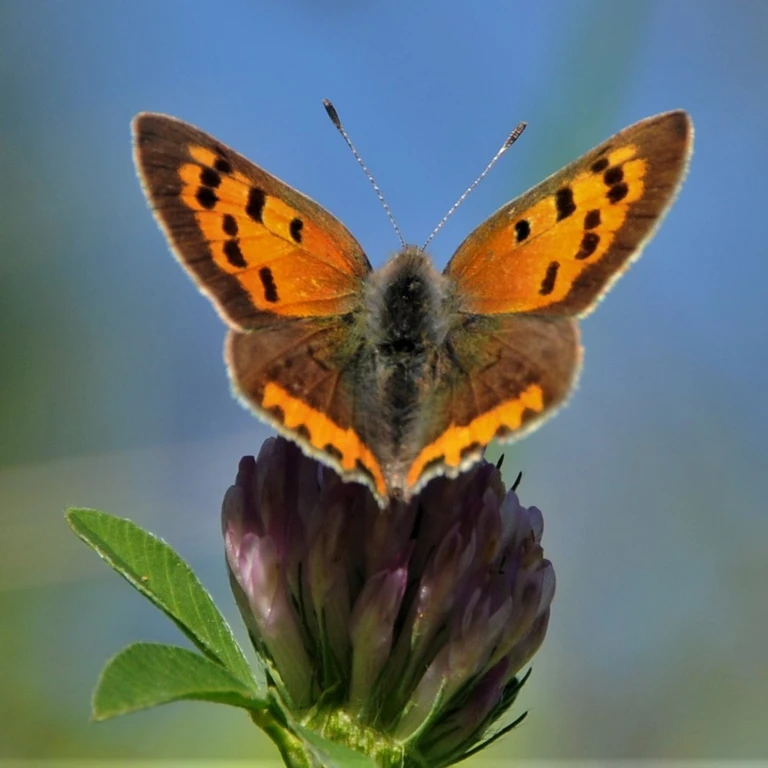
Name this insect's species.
Lycaena phlaeas
